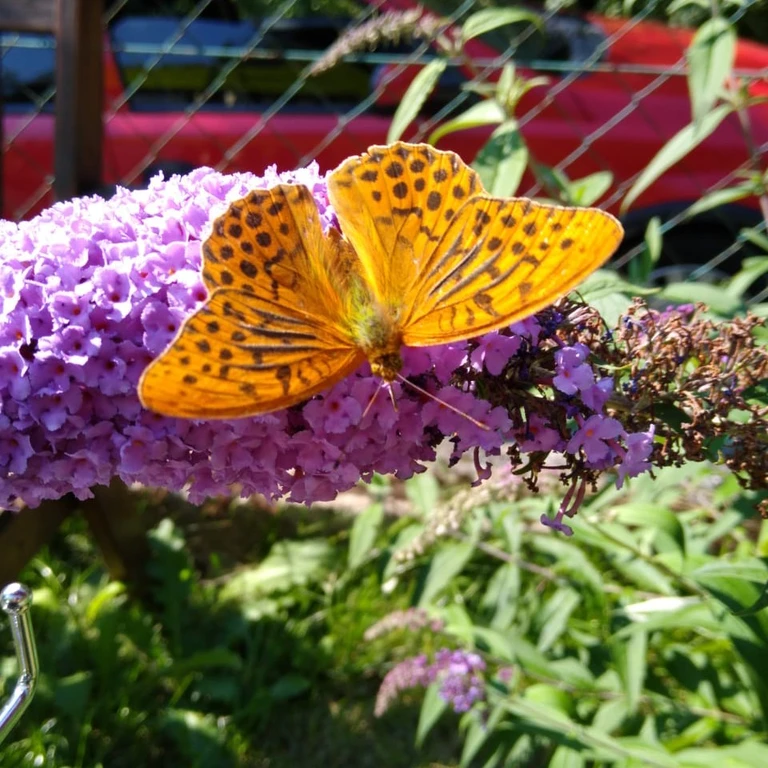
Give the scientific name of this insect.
Argynnis paphia
